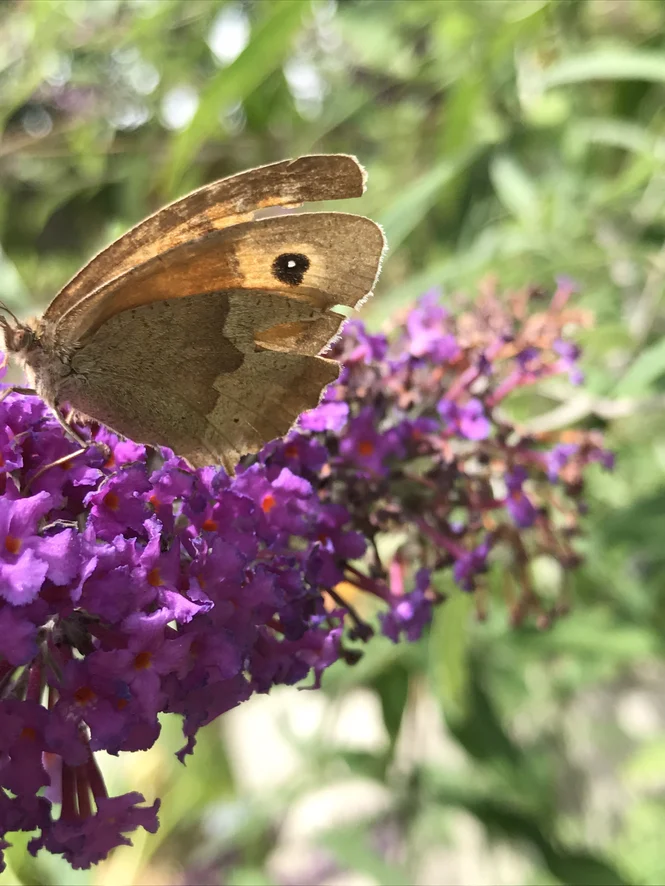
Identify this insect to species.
Maniola jurtina
